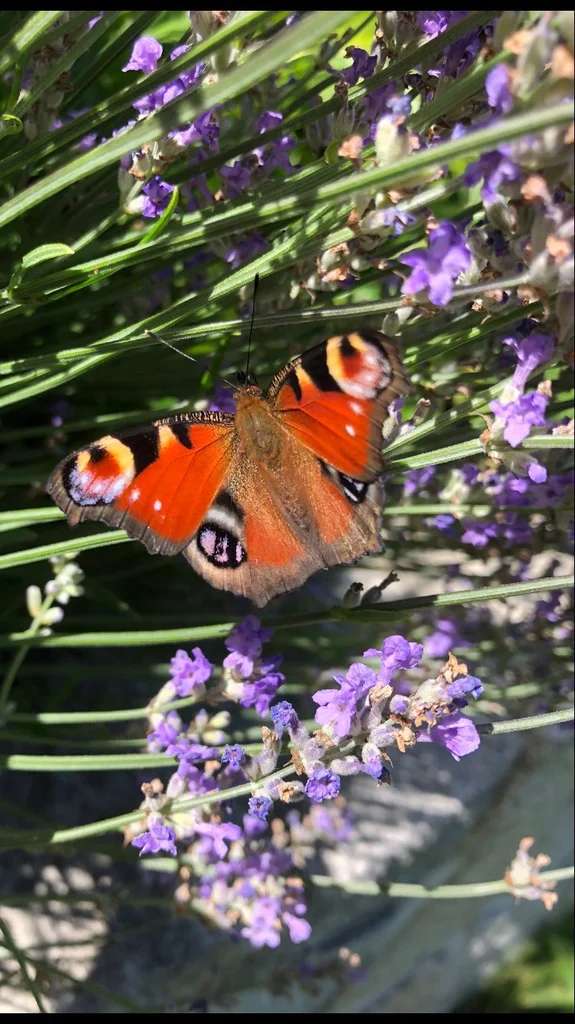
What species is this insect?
Aglais io
